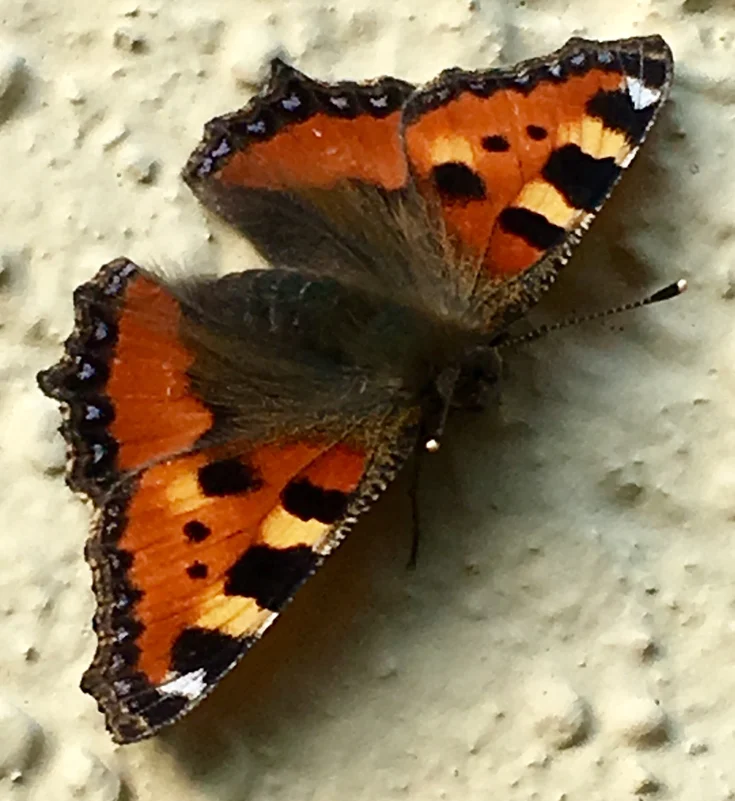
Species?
Aglais urticae
